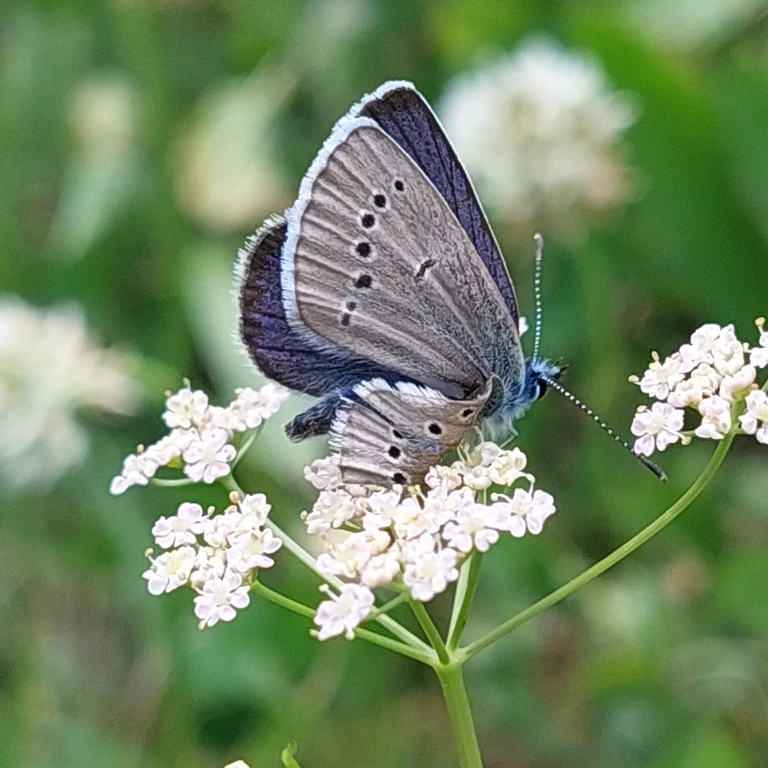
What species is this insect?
Cyaniris semiargus
